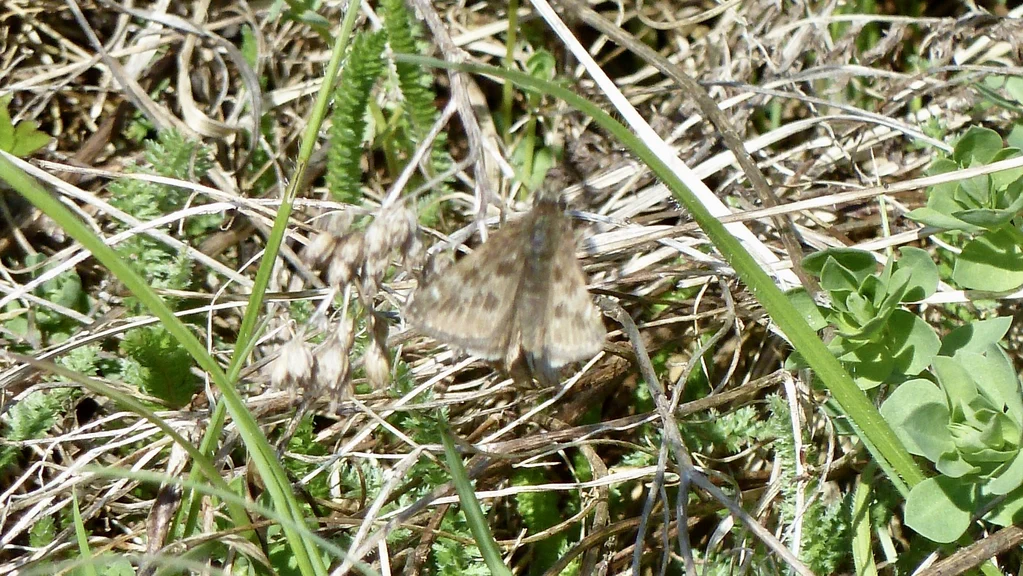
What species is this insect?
Erynnis tages
